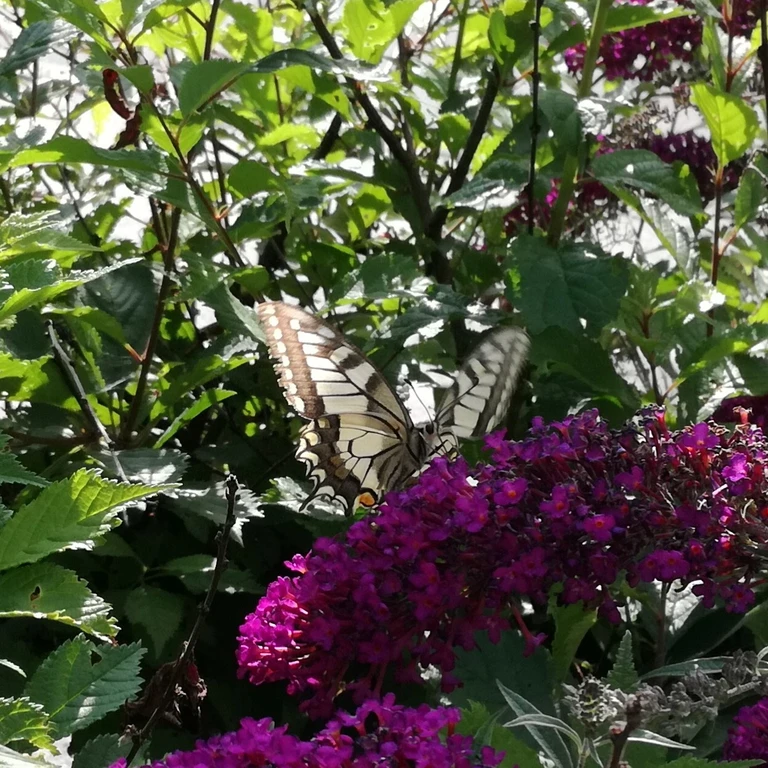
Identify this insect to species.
Papilio machaon
